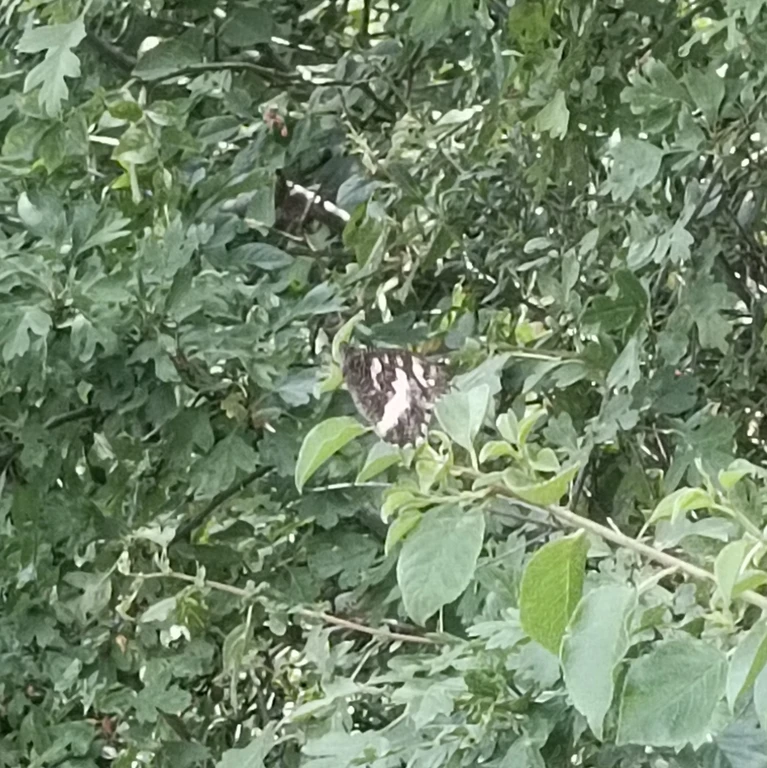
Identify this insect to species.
Brintesia circe
